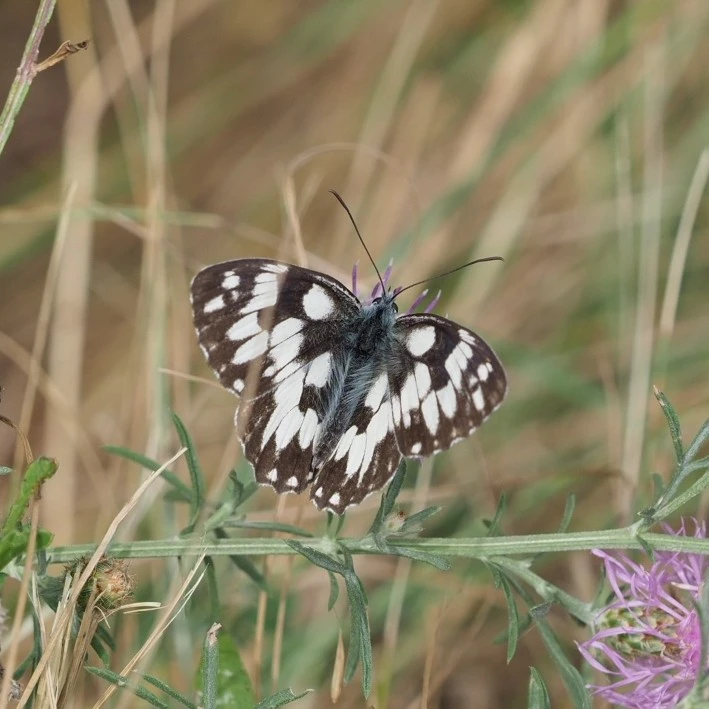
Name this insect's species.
Melanargia galathea
